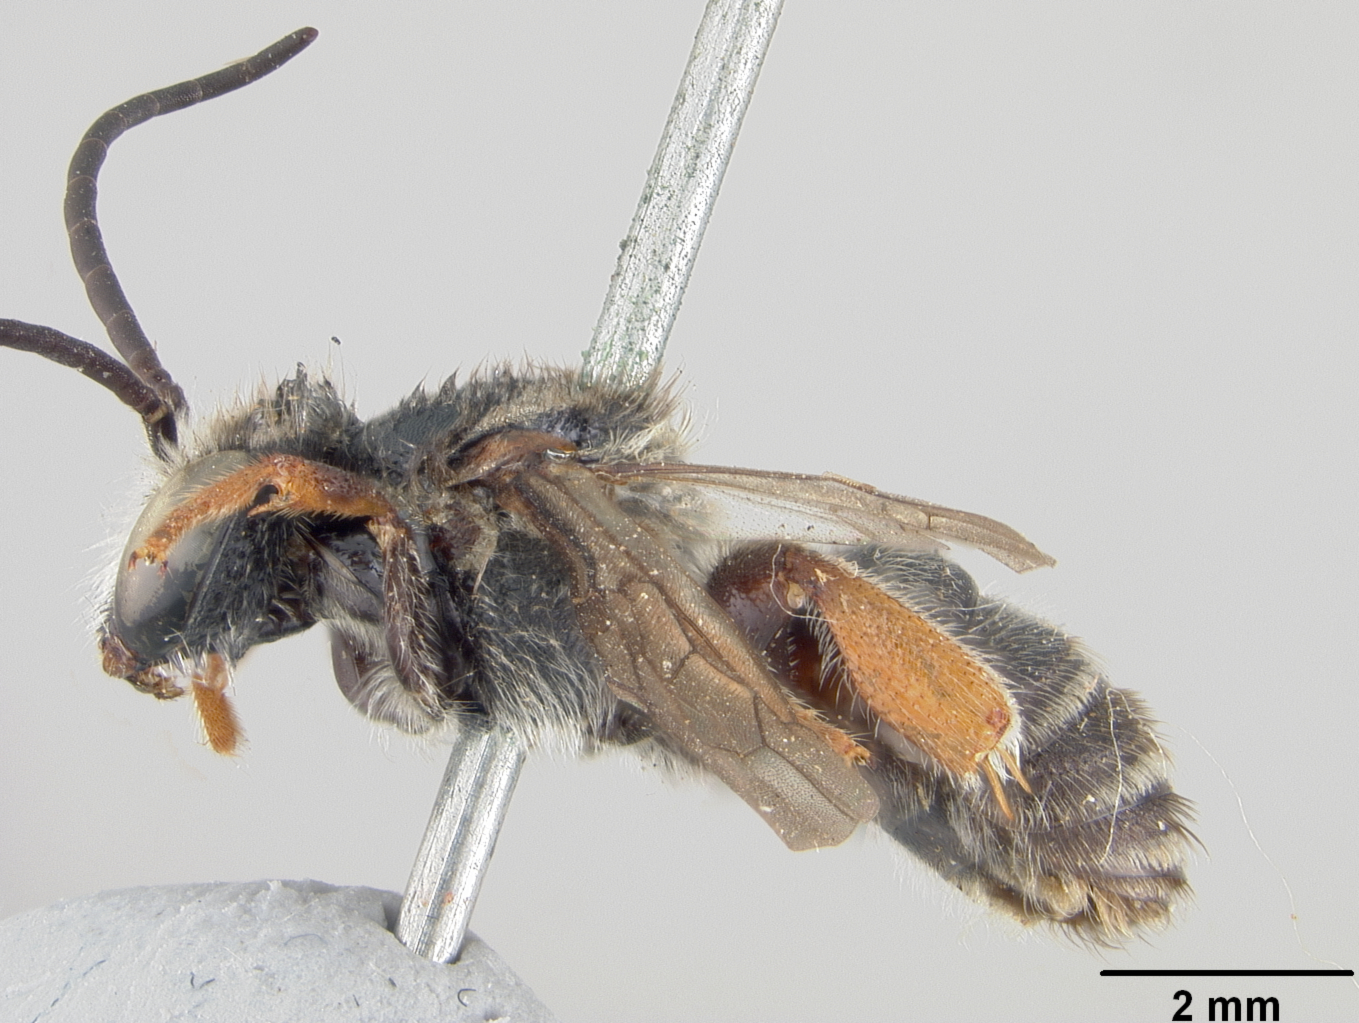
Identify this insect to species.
Nomia frenchi
